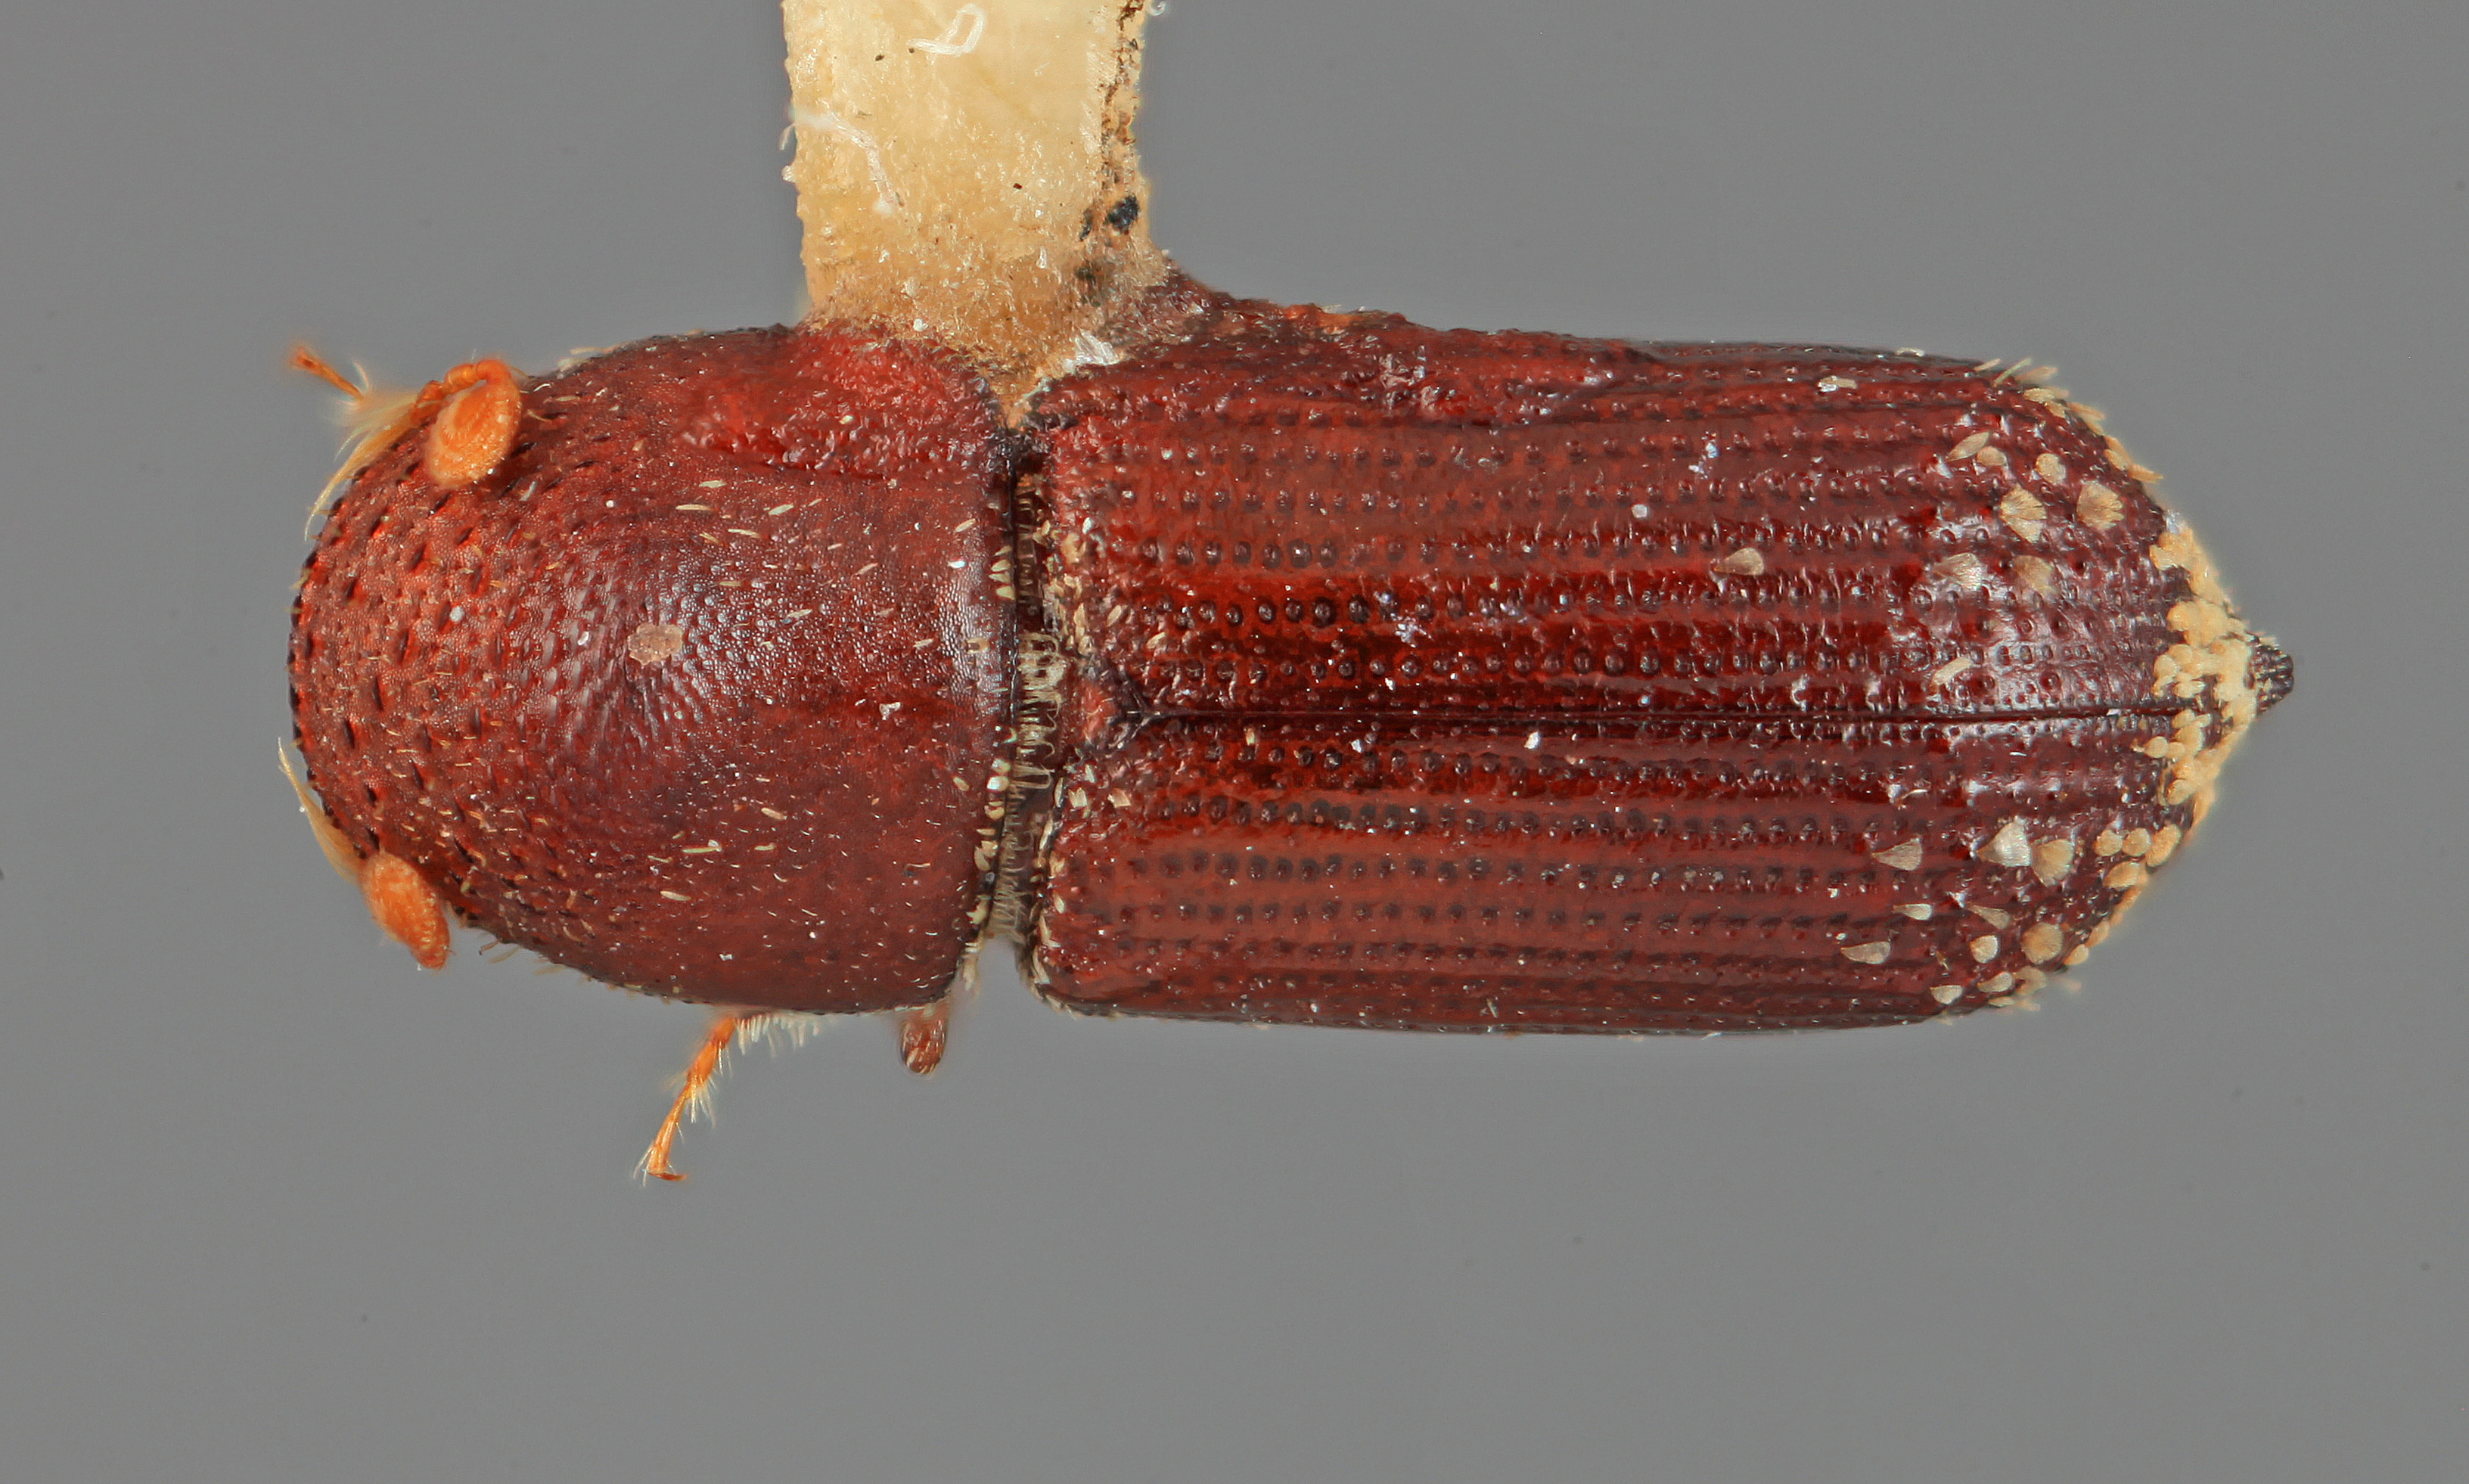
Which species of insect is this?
Micracis amplinis
